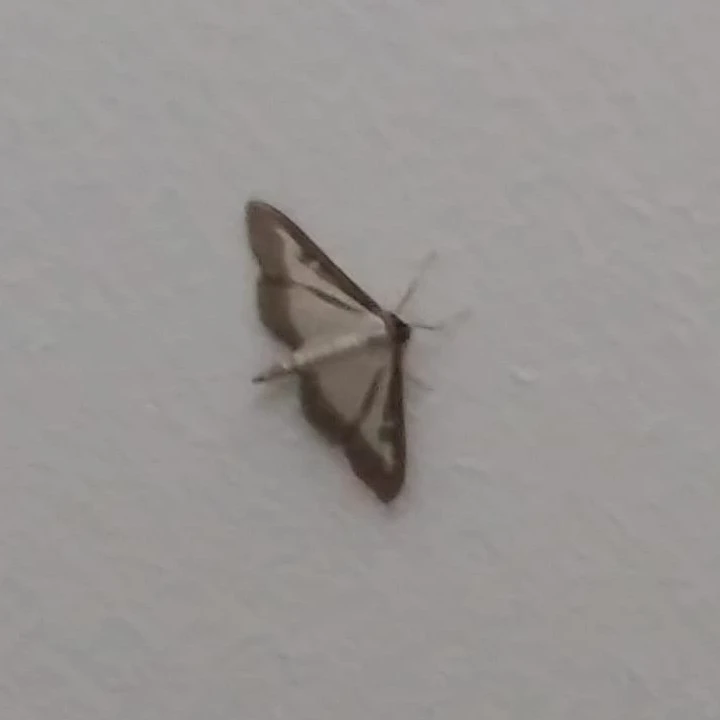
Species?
Cydalima perspectalis
